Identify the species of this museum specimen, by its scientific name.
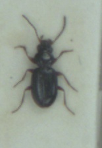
Bembidion gilvipes
